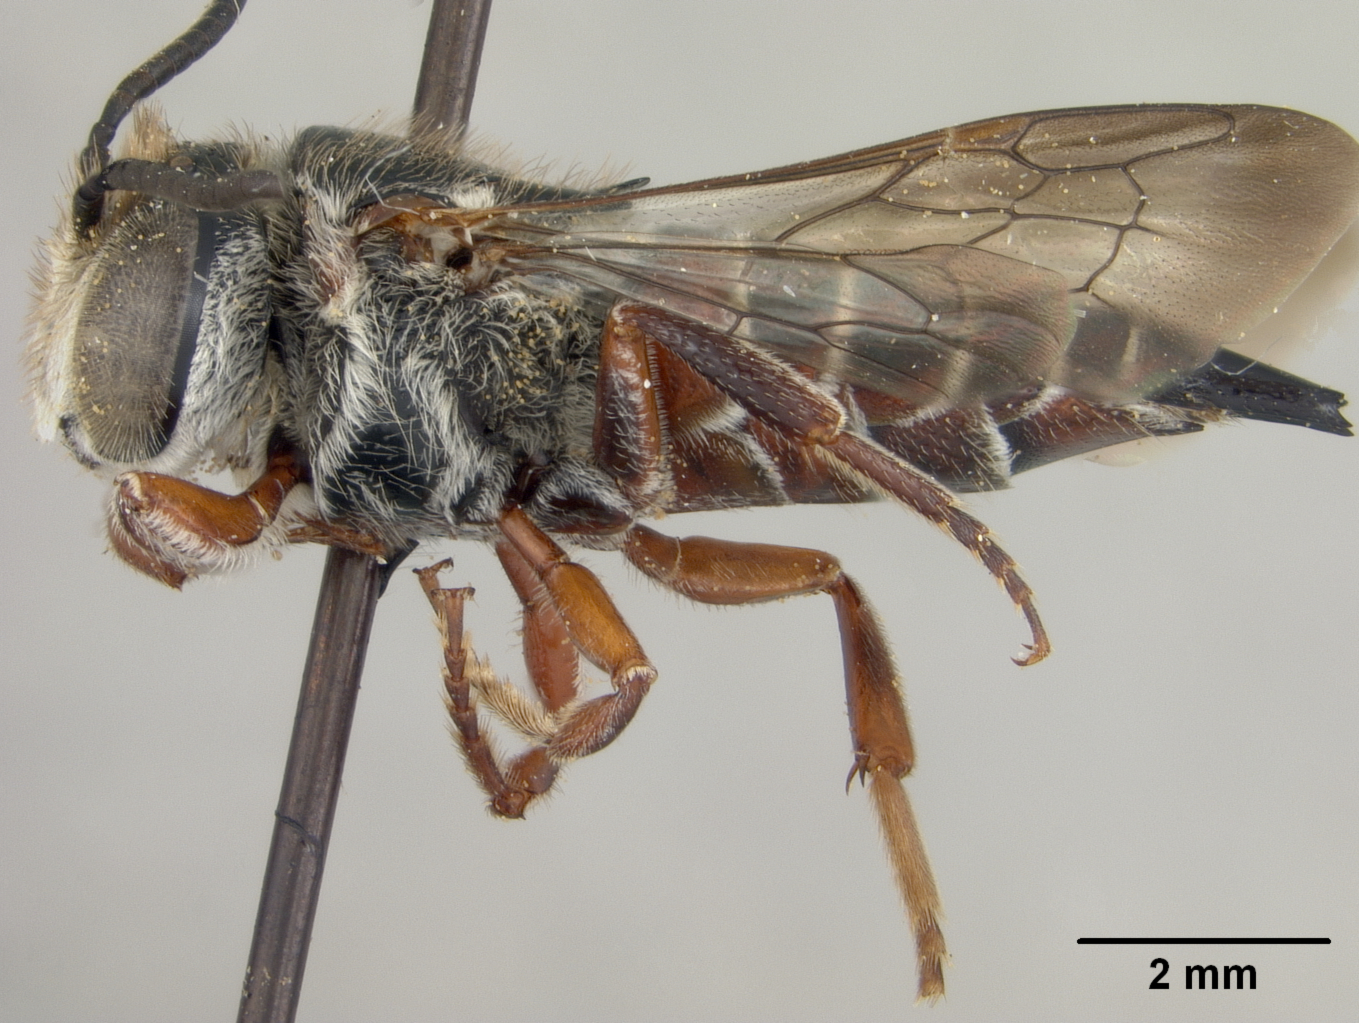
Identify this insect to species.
Coelioxys wilmattae
